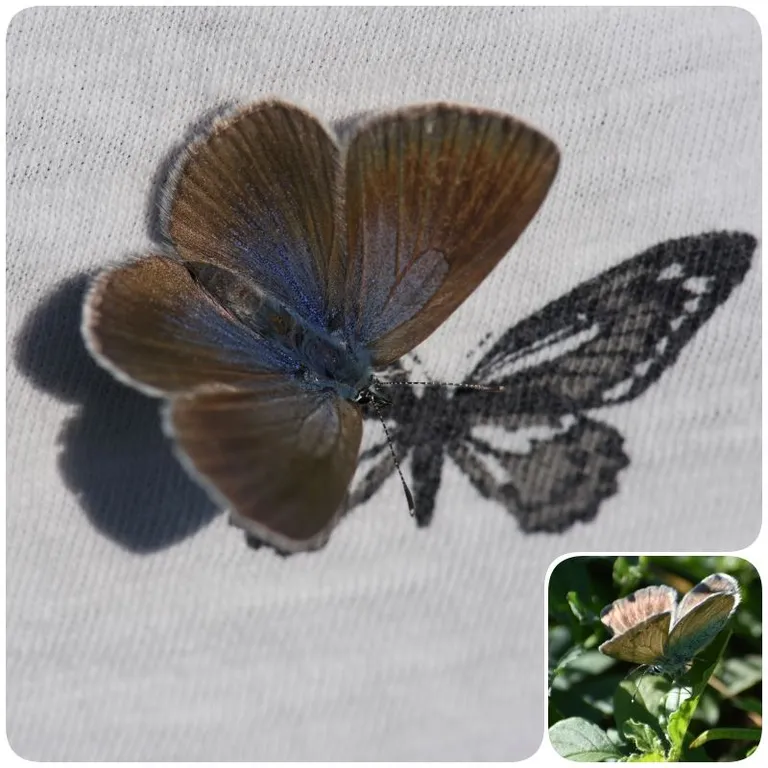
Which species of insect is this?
Glaucopsyche alexis
